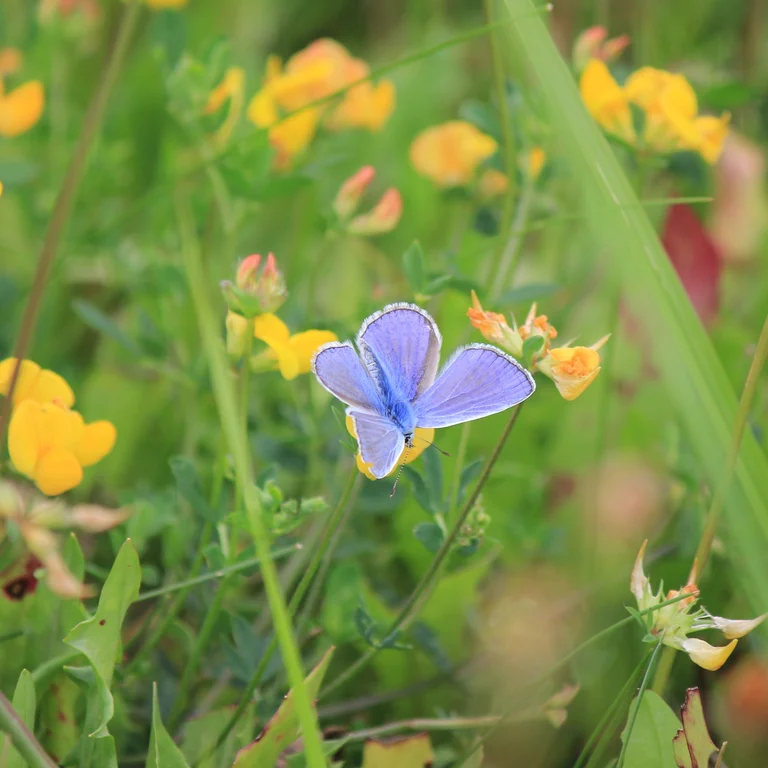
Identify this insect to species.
Polyommatus icarus
